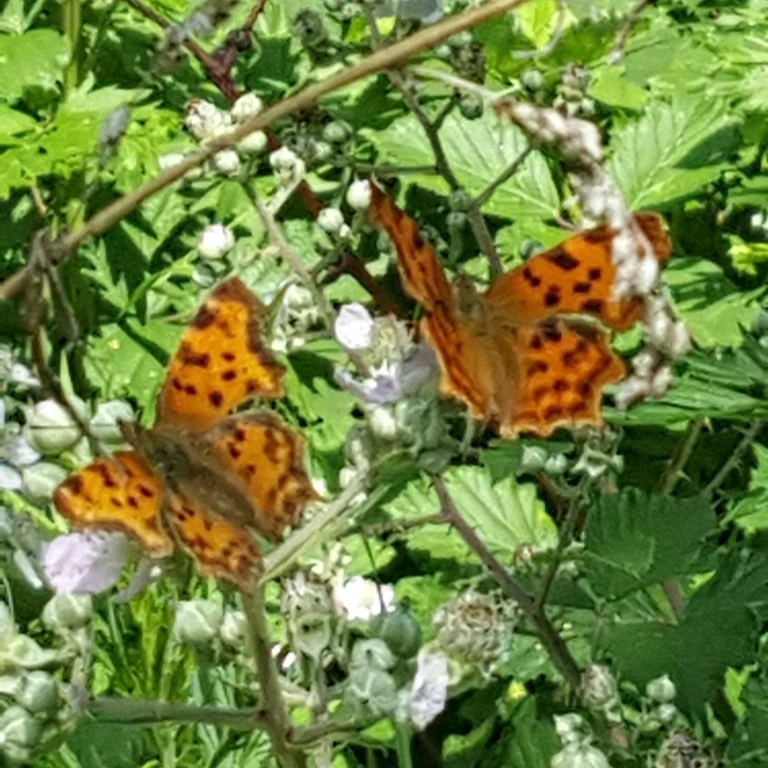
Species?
Polygonia c-album
